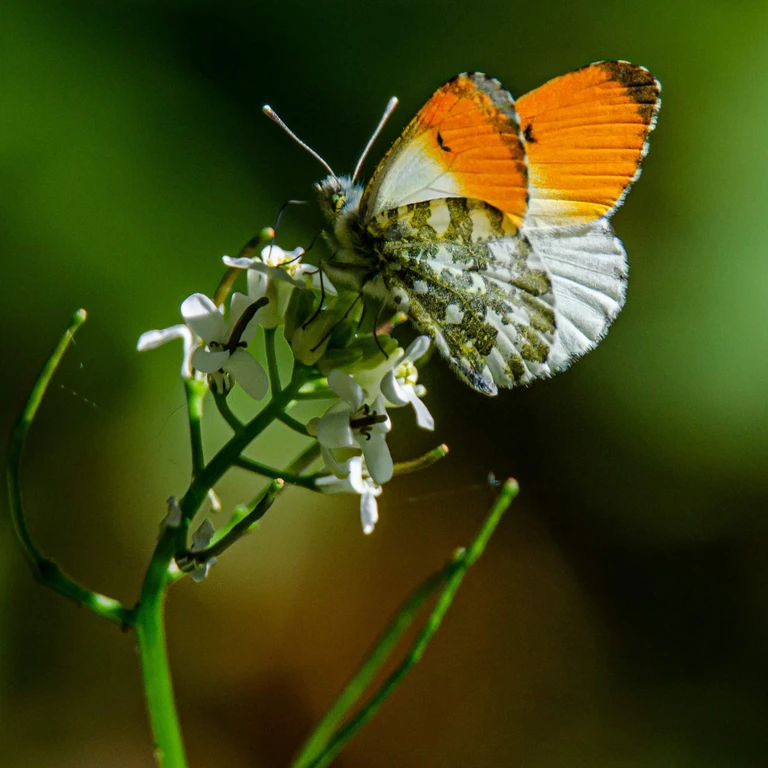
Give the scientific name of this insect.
Anthocharis cardamines
